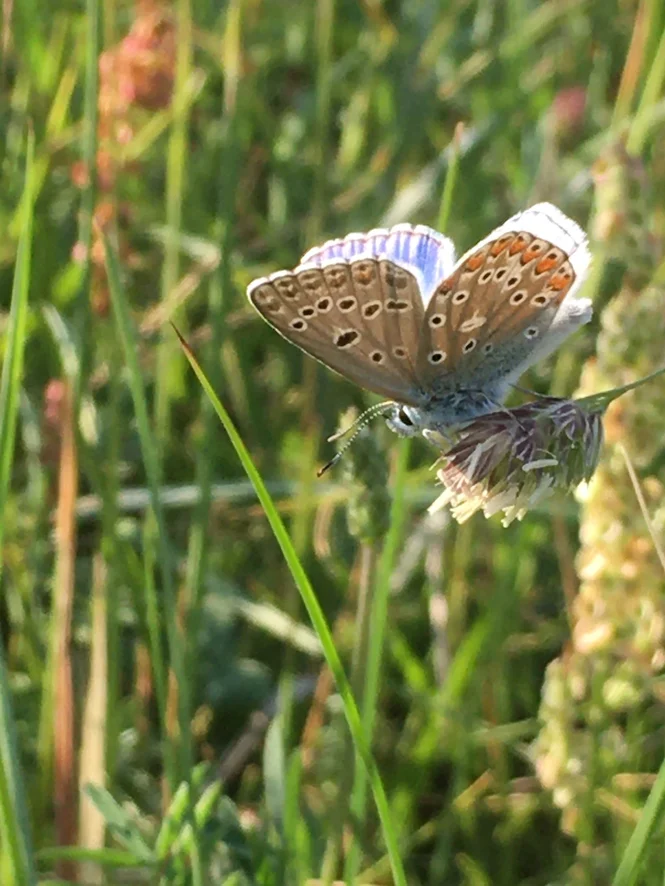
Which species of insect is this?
Polyommatus icarus
